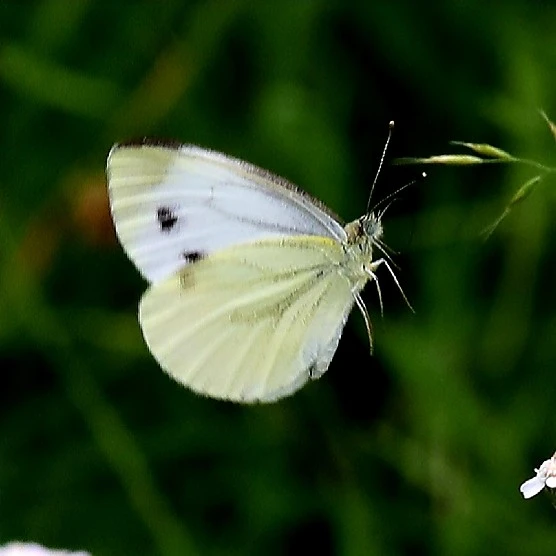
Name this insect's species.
Pieris napi
